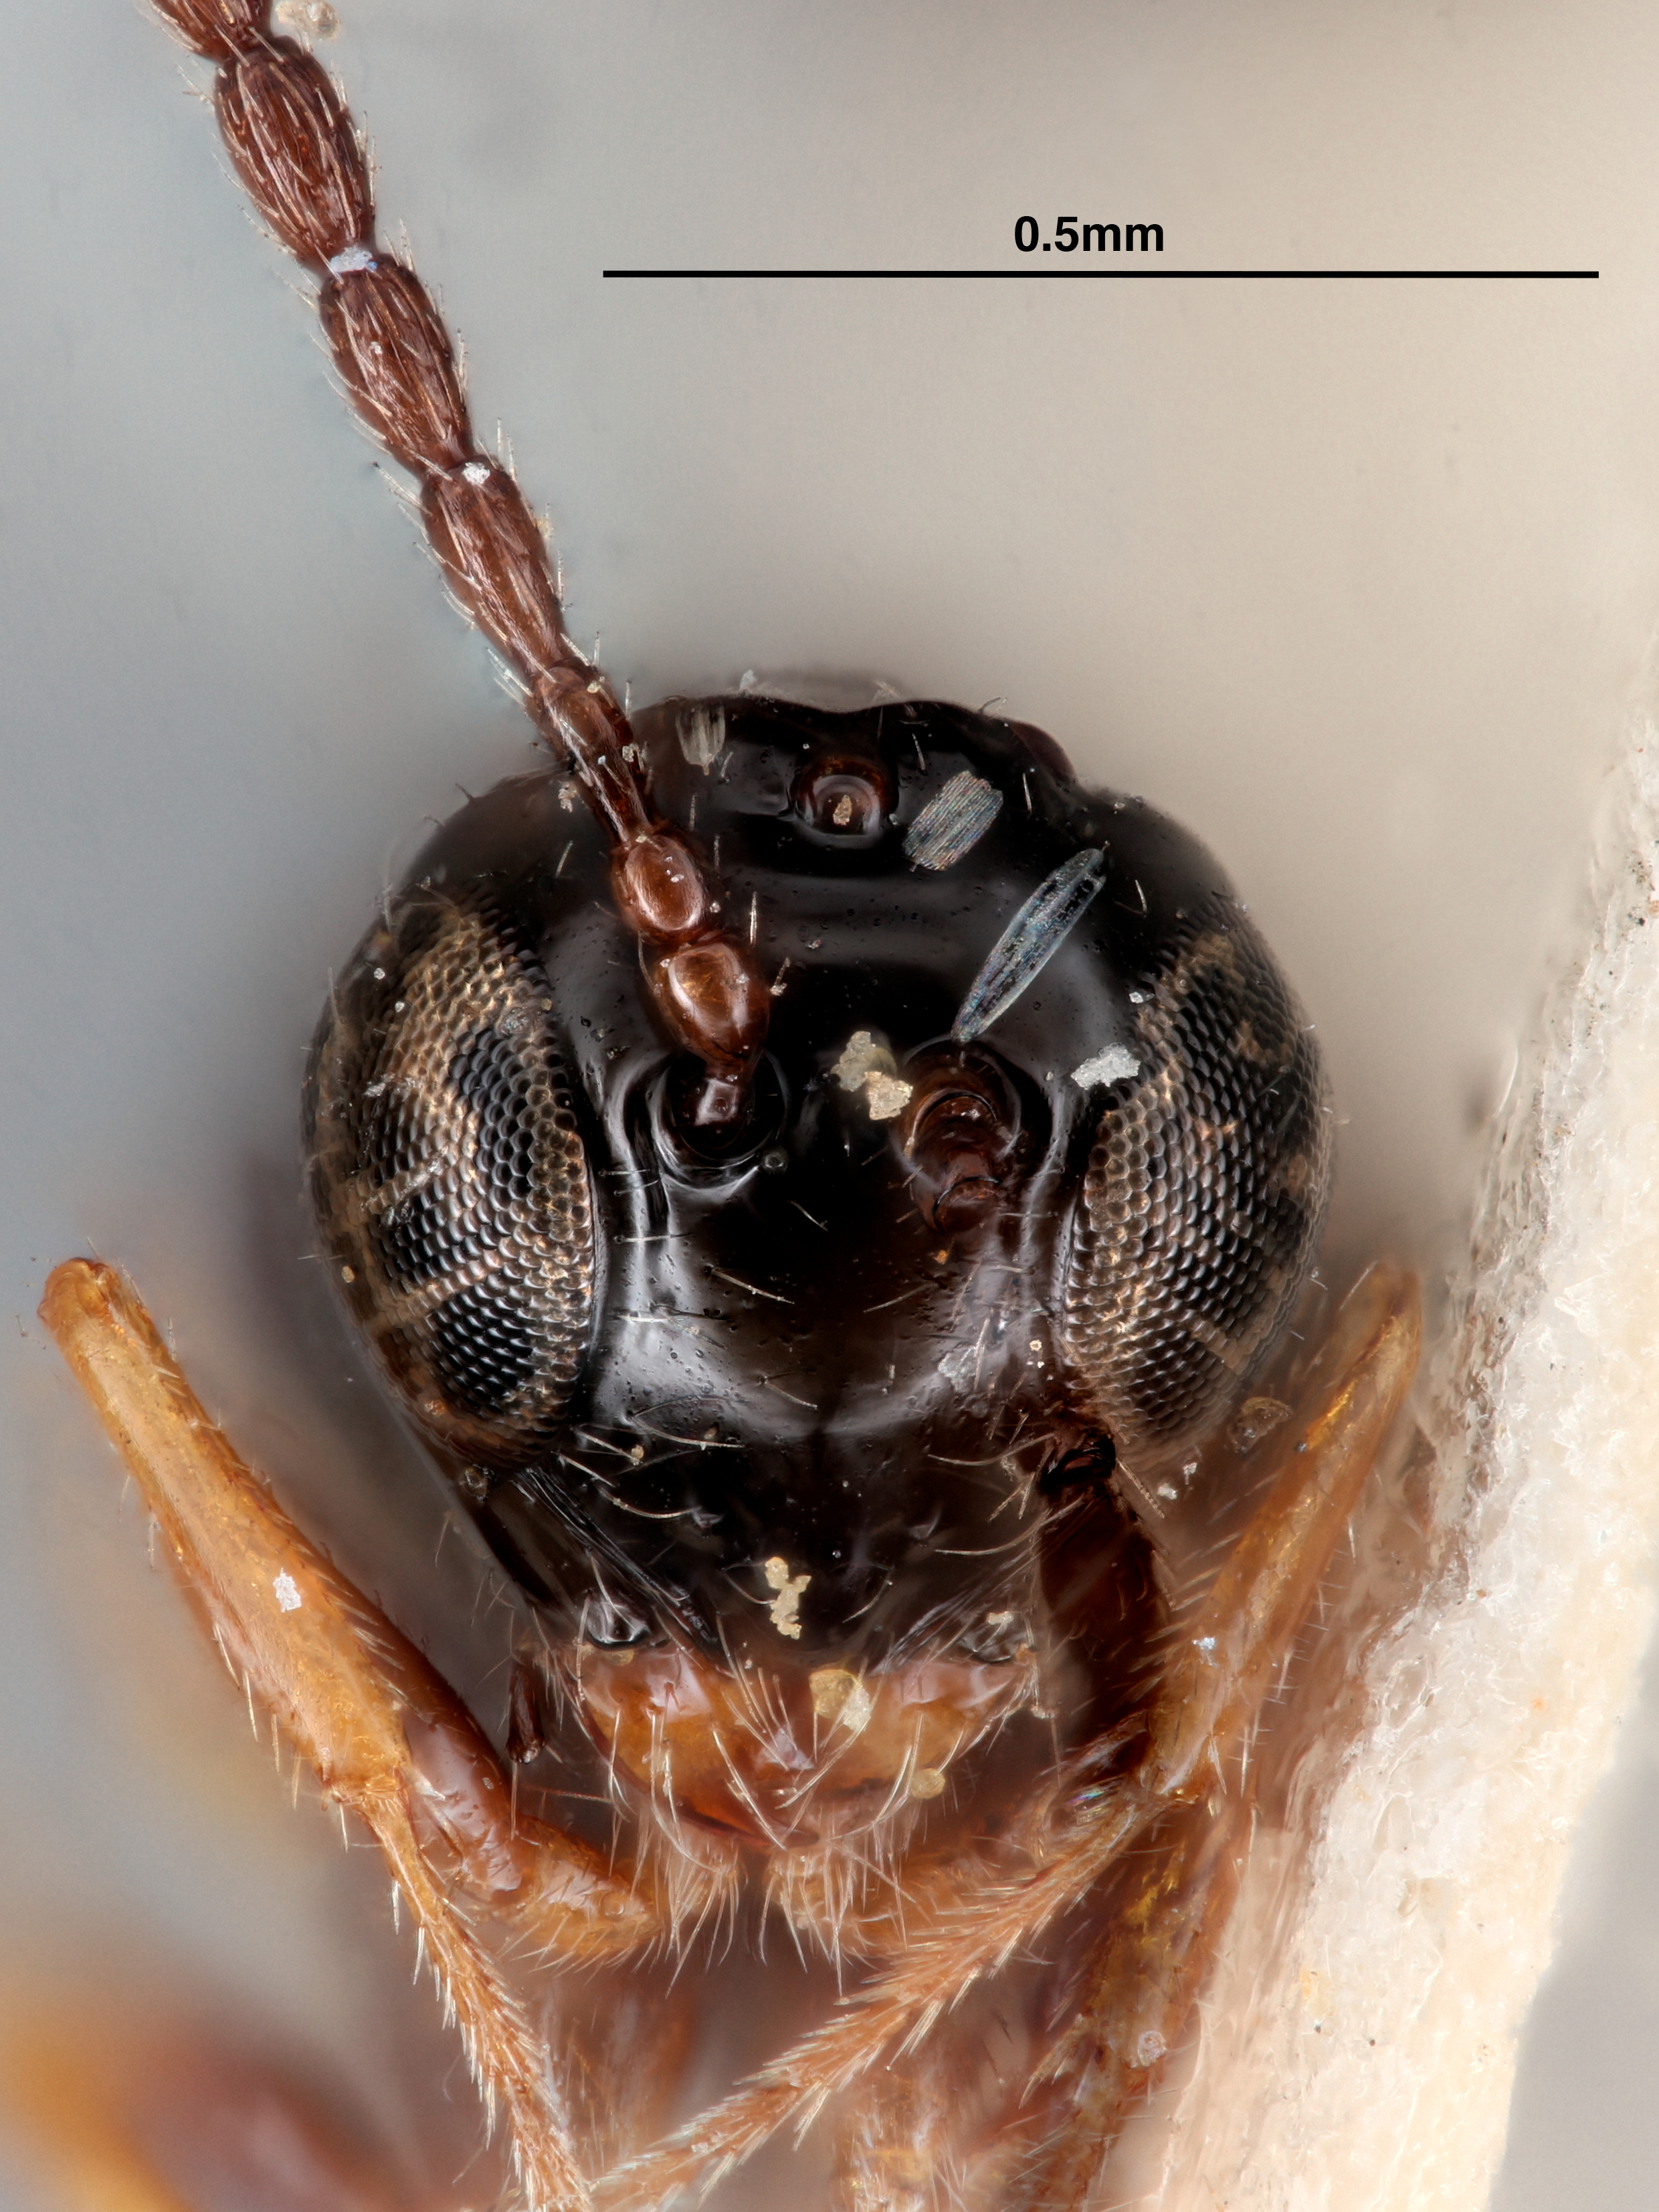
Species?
Chrestosema robusta
